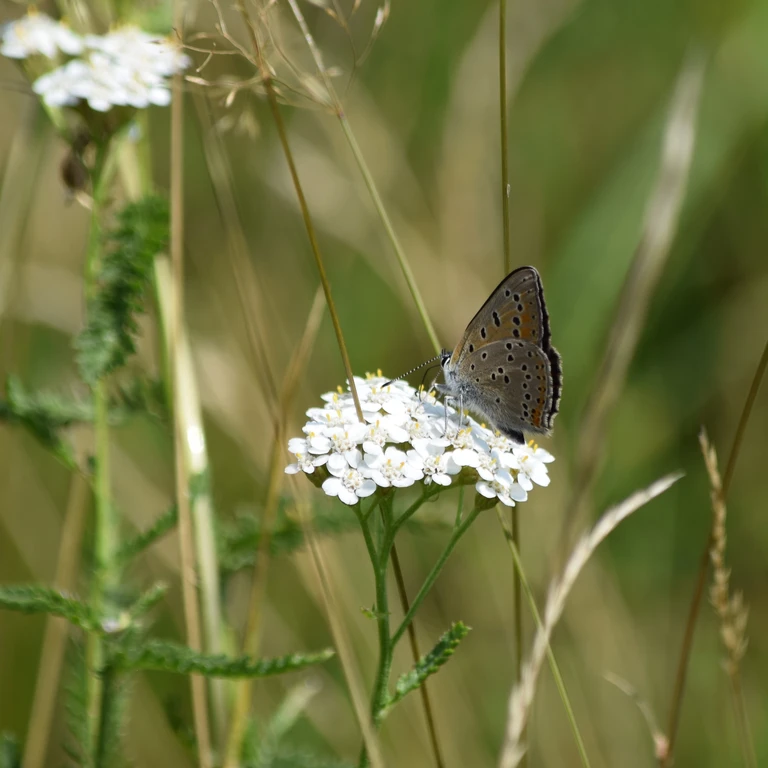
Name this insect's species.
Lycaena hippothoe (also Palaeochrysophanus hippothoe)
